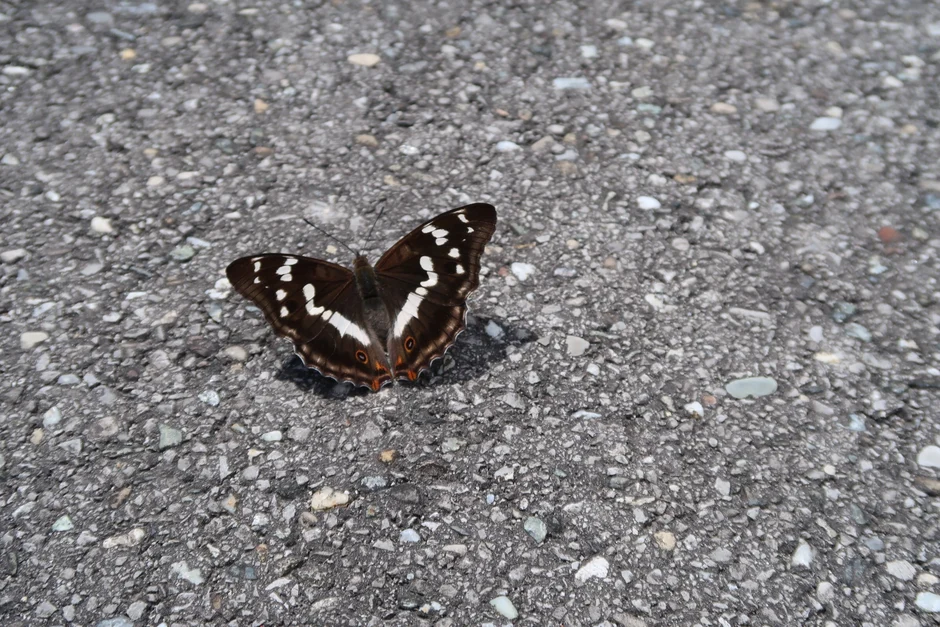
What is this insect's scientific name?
Apatura iris
